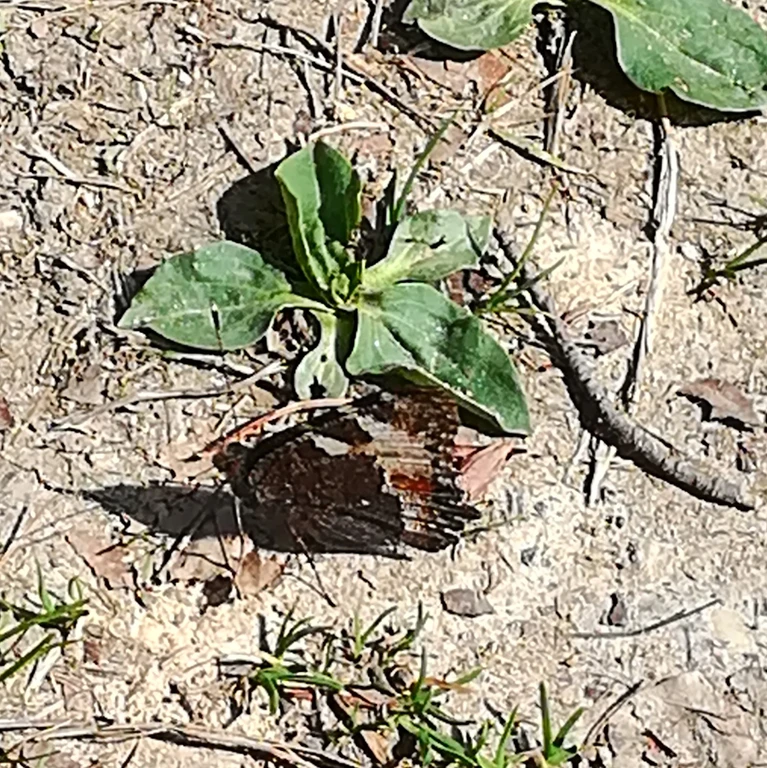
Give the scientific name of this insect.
Aglais urticae
